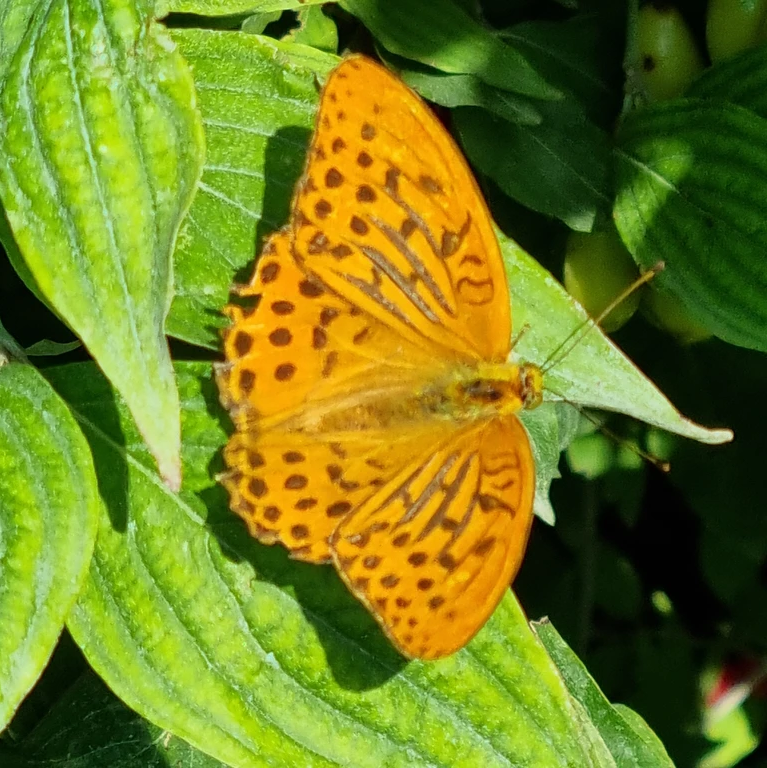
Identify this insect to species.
Argynnis paphia
